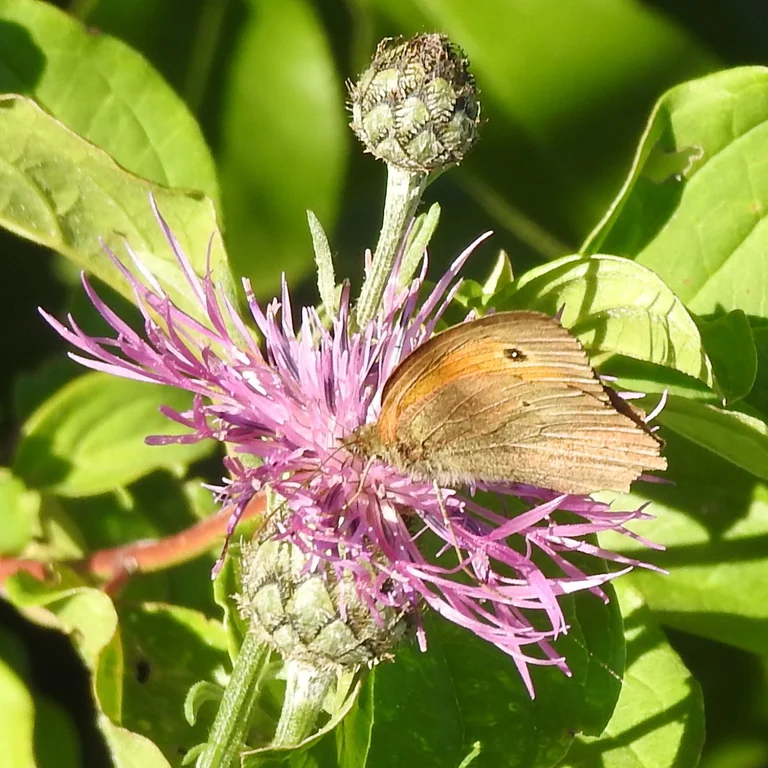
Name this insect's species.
Maniola jurtina
